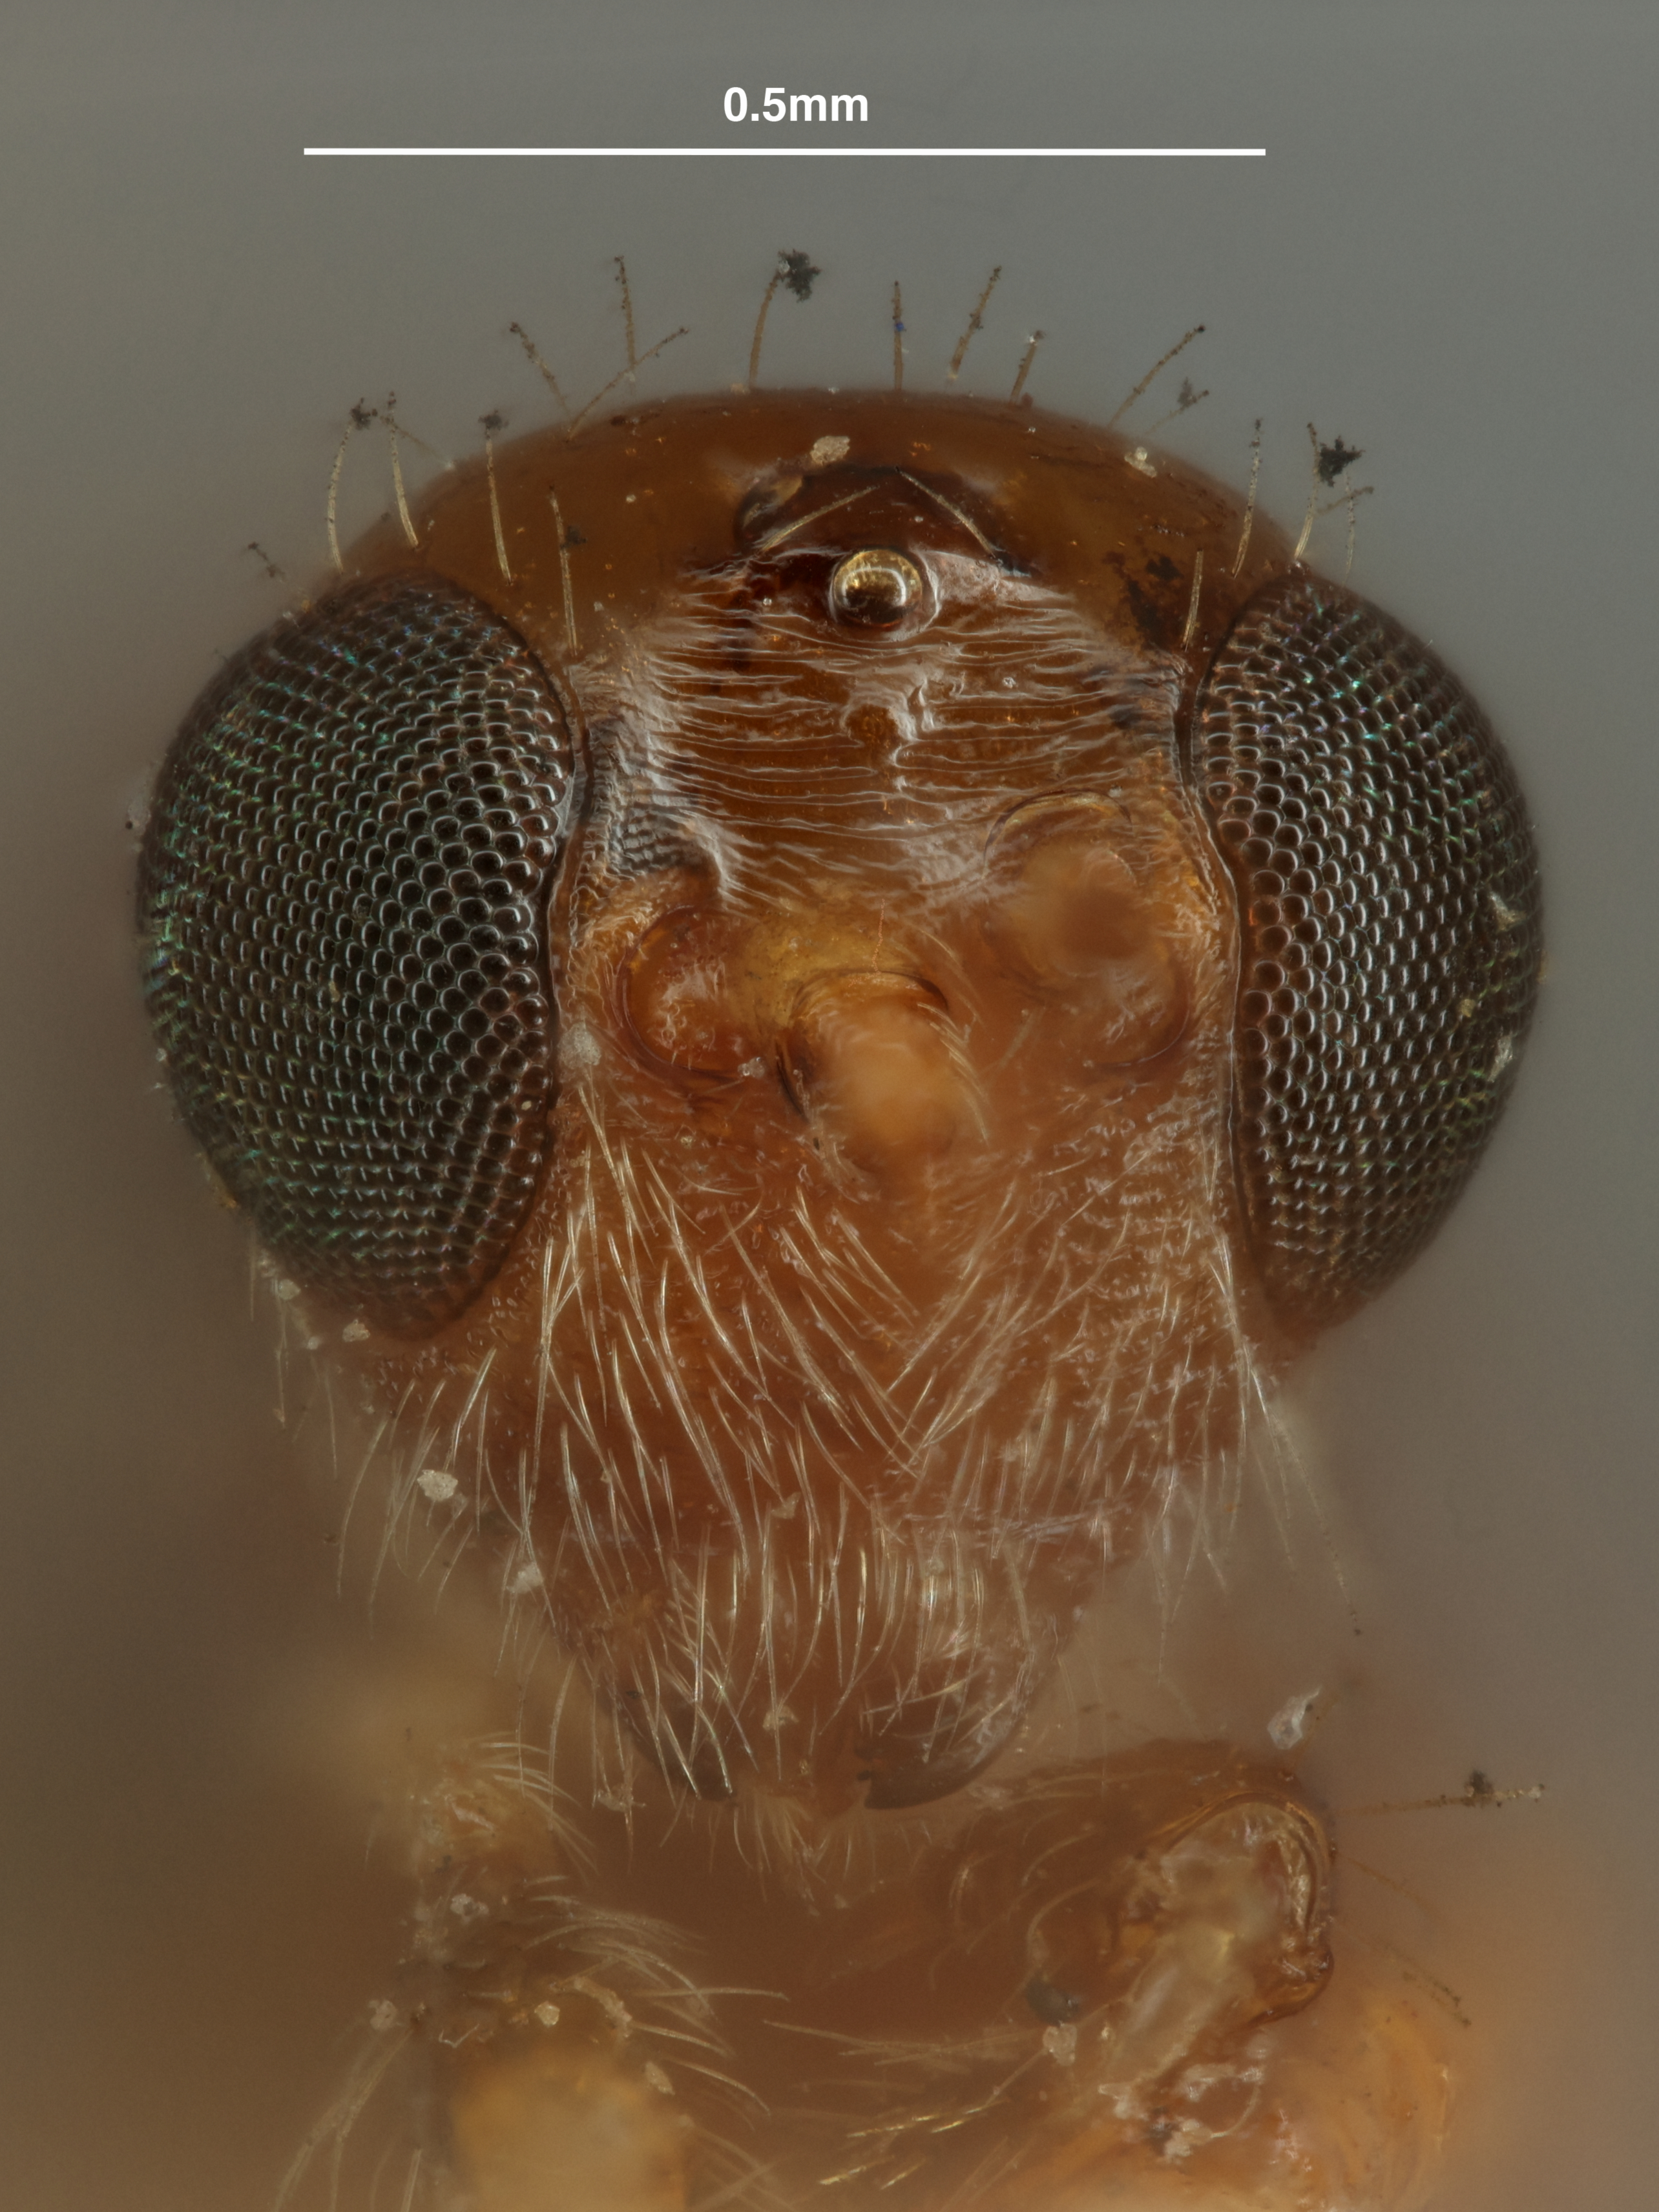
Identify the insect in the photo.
Spathius typhon
